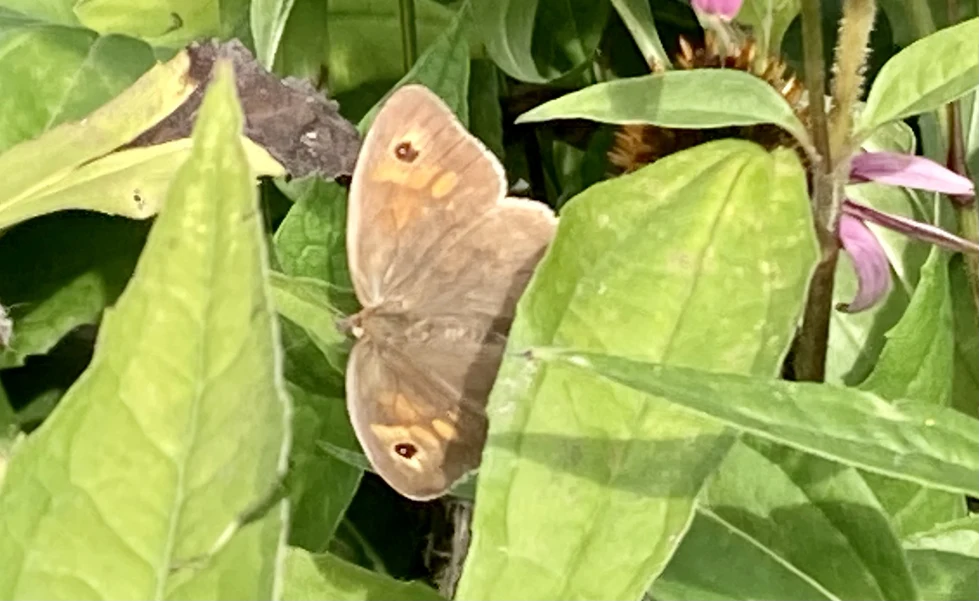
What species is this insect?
Maniola jurtina
